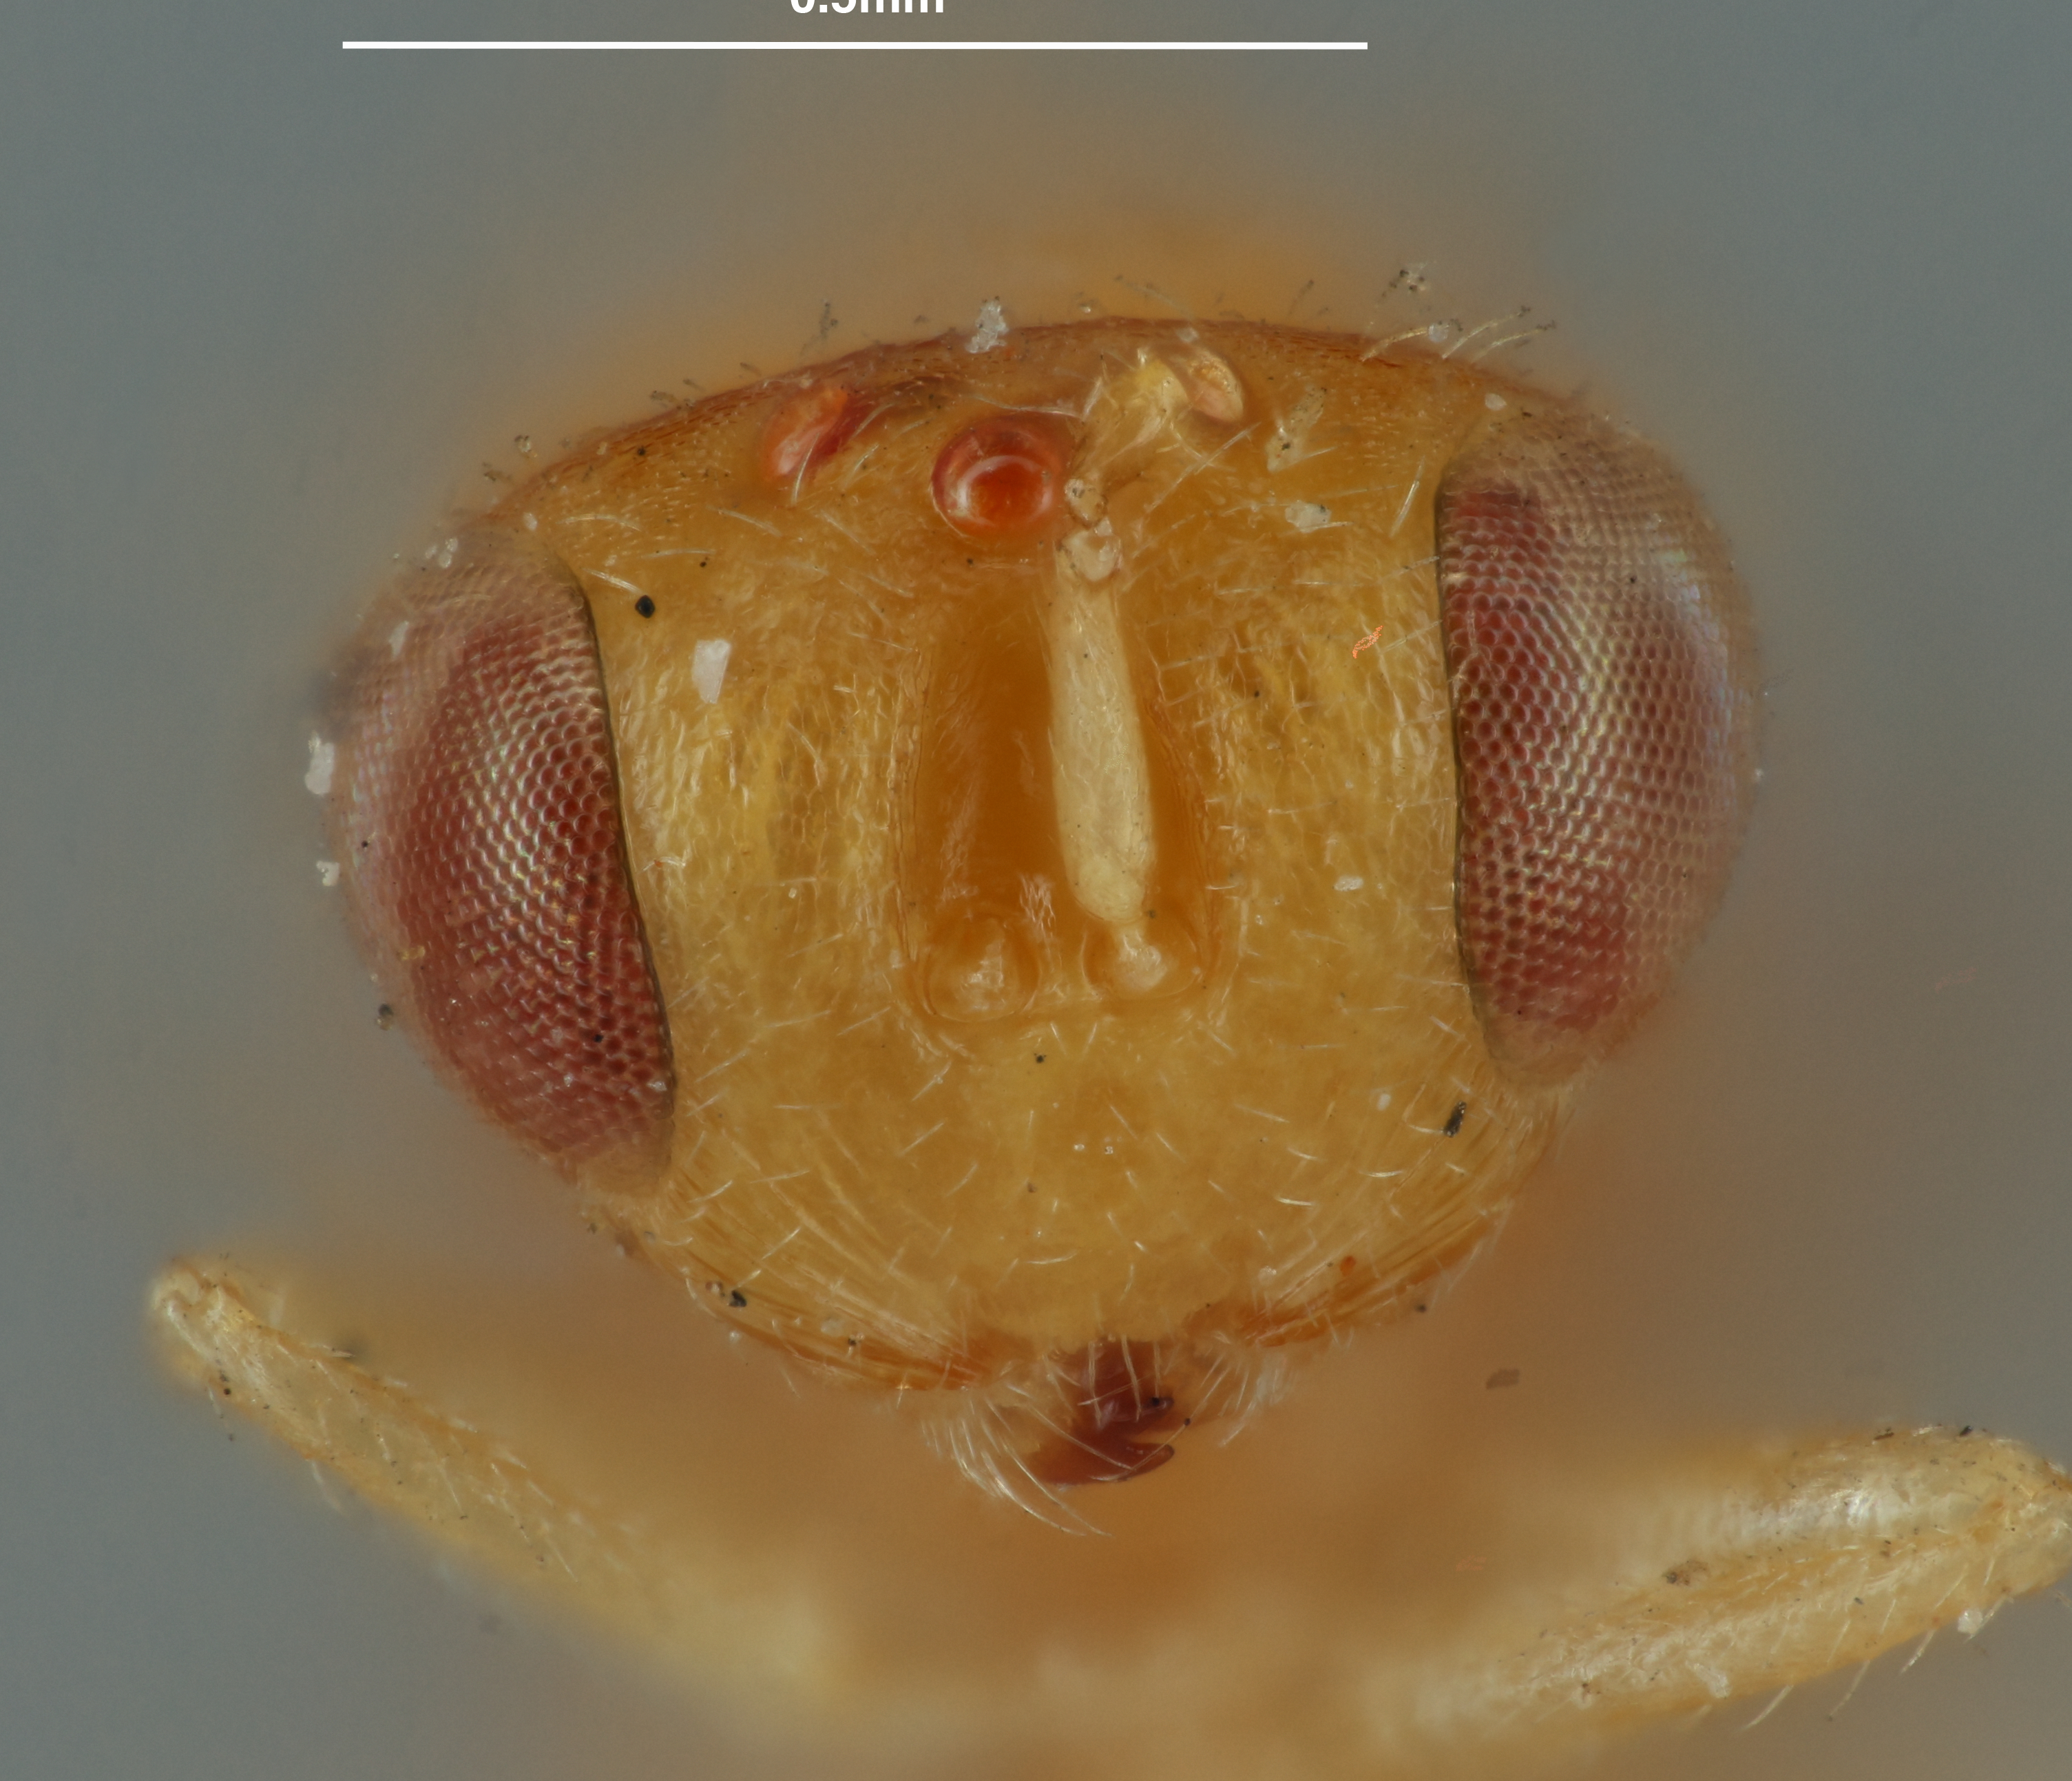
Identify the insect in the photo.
Rileya mellea
